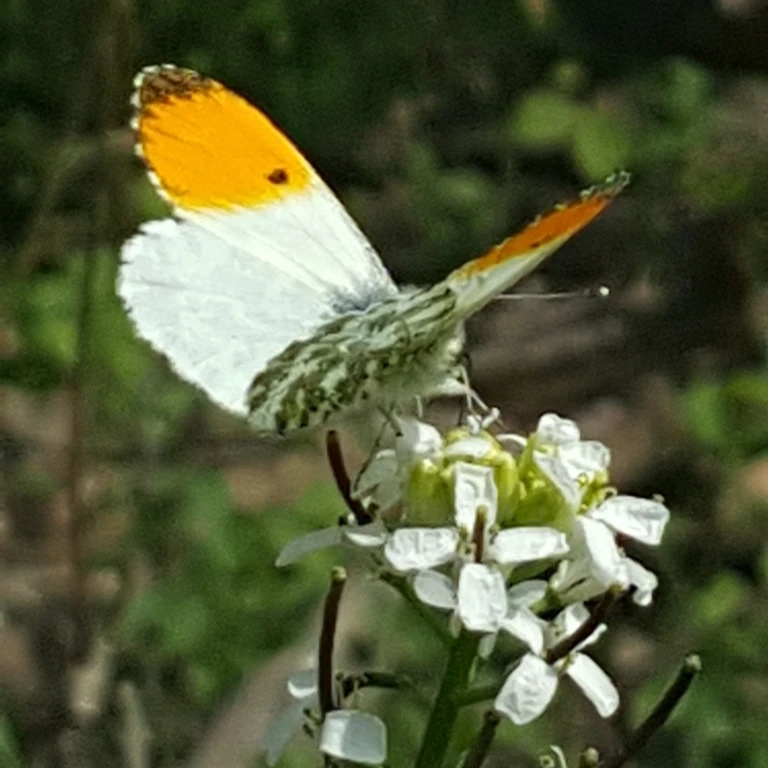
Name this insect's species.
Anthocharis cardamines
